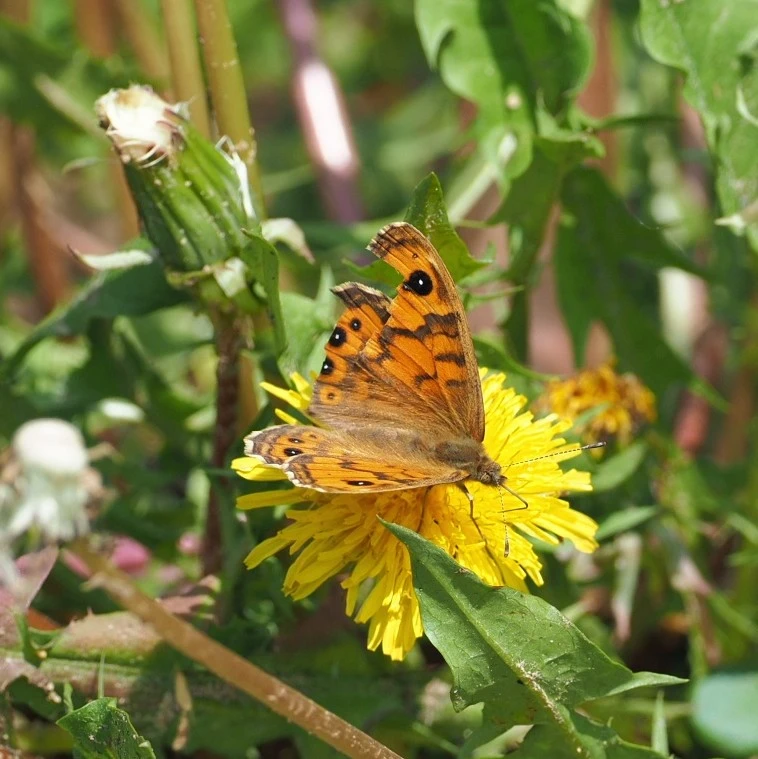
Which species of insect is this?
Lasiommata megera (also Pararge megera)
